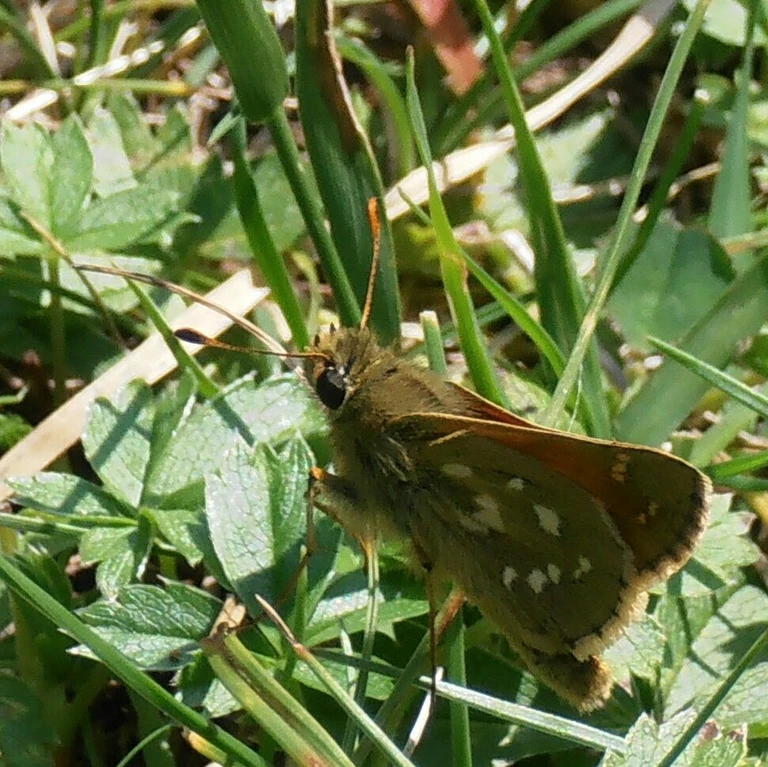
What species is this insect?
Hesperia comma
